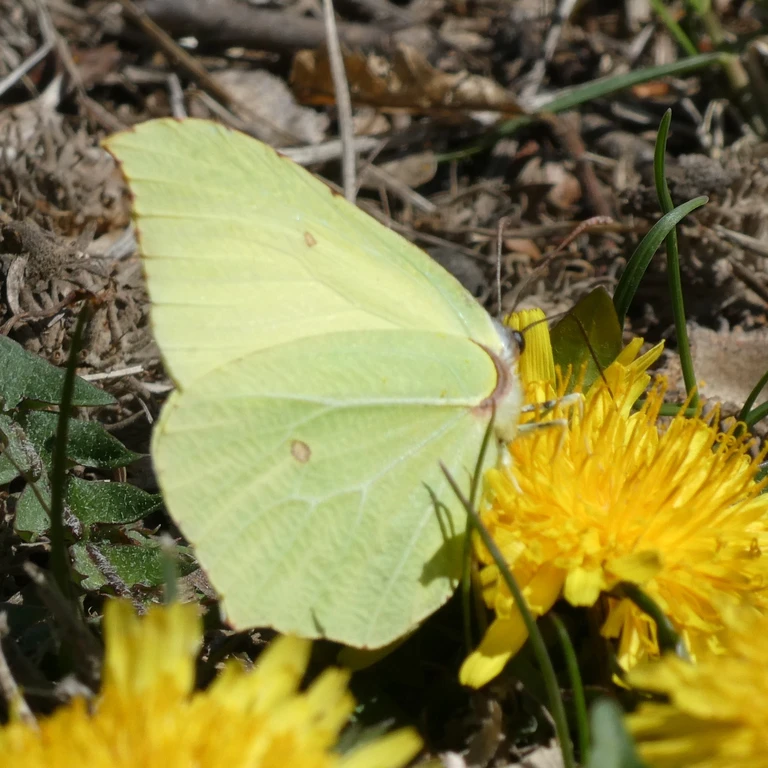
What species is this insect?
Gonepteryx rhamni
